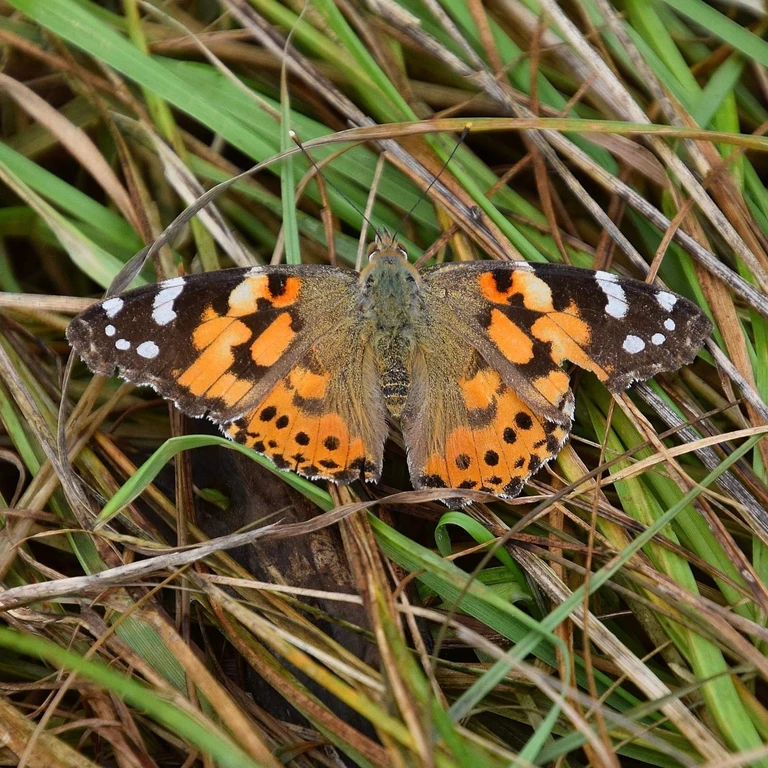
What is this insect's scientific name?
Vanessa cardui
